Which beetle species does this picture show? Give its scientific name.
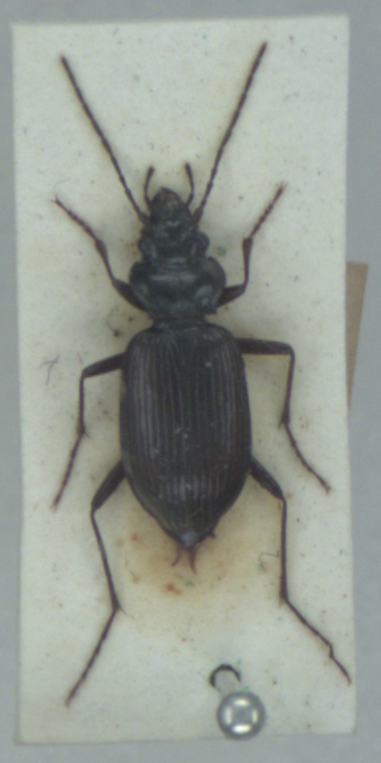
Nebria rufescens
